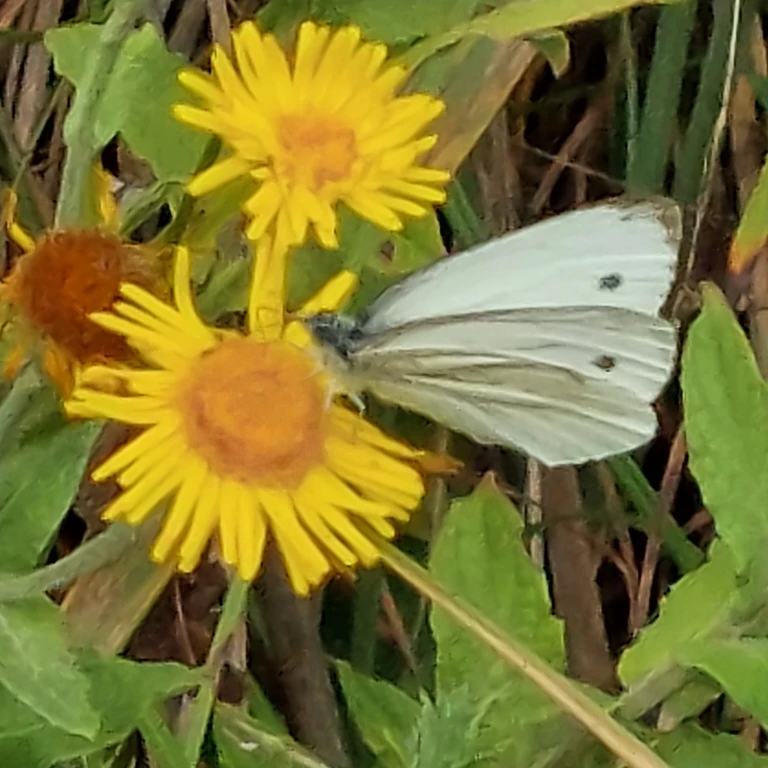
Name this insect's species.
Pieris napi
